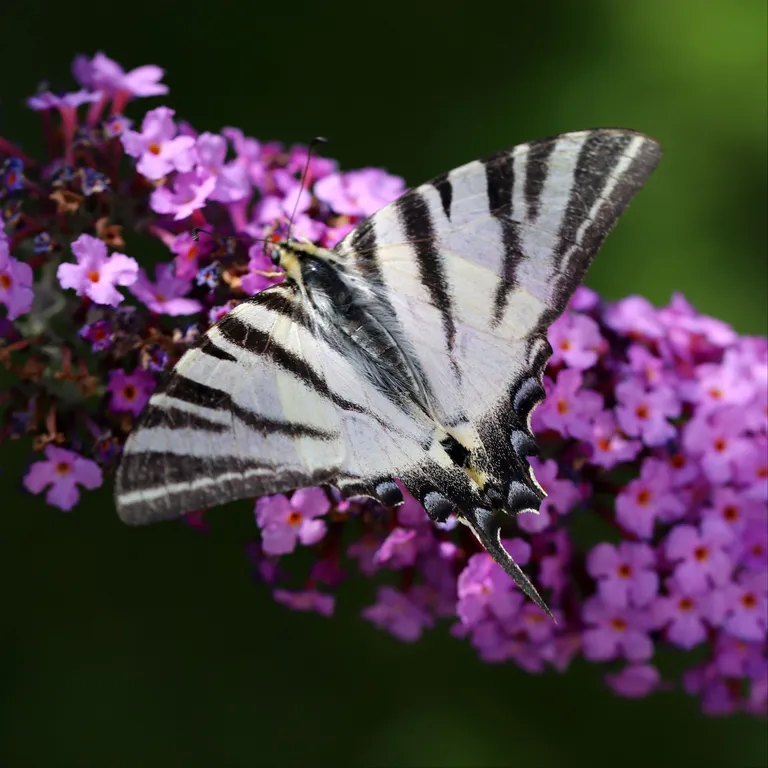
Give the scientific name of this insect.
Iphiclides podalirius
